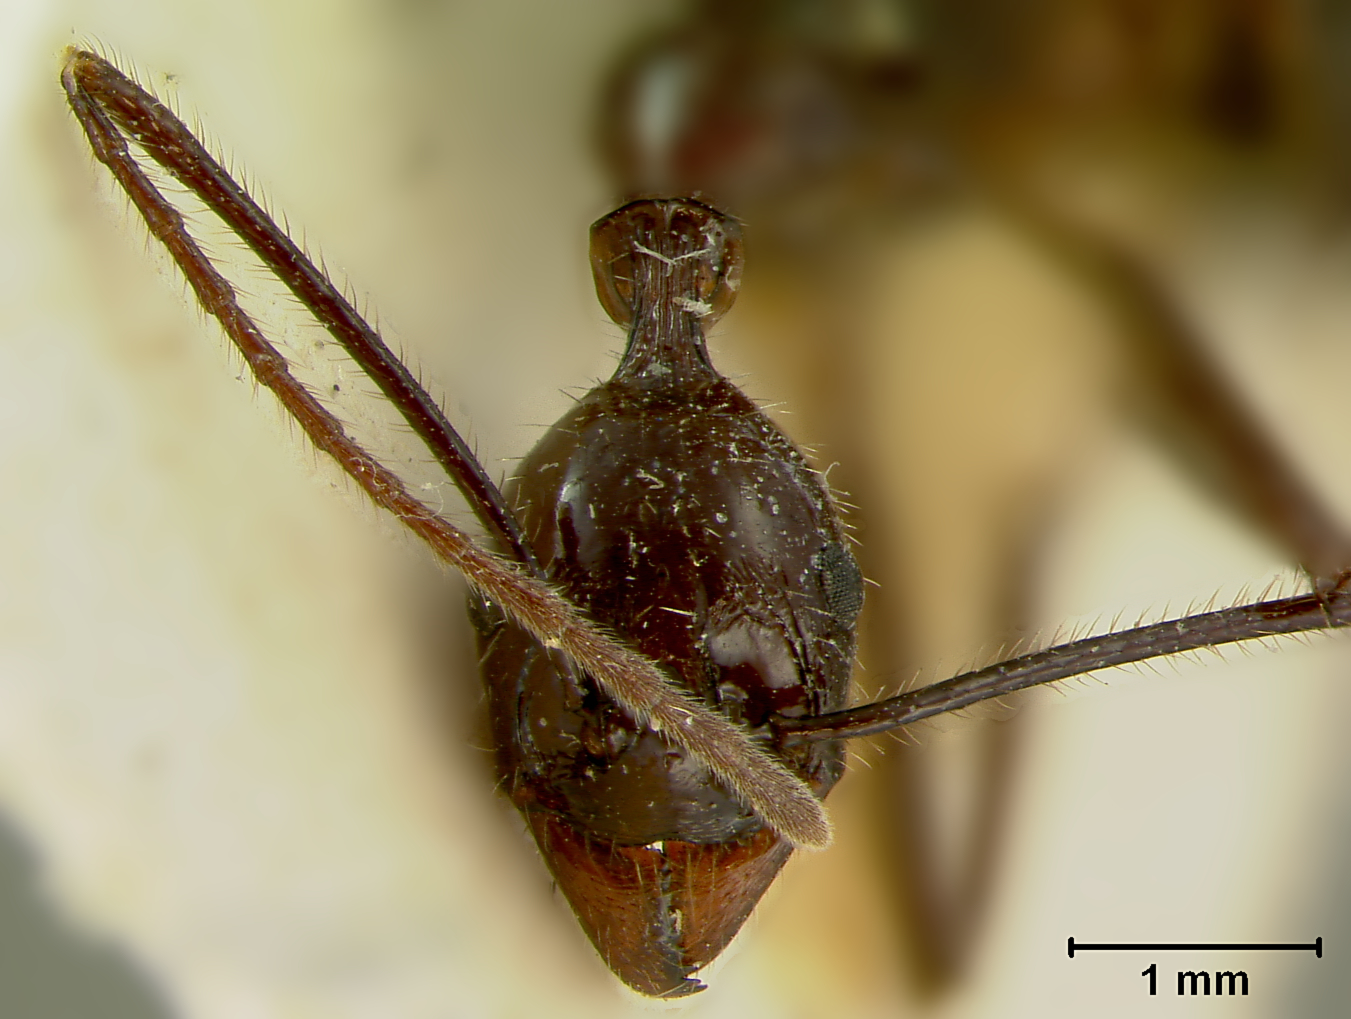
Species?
Ischnomyrmex gonacantha
